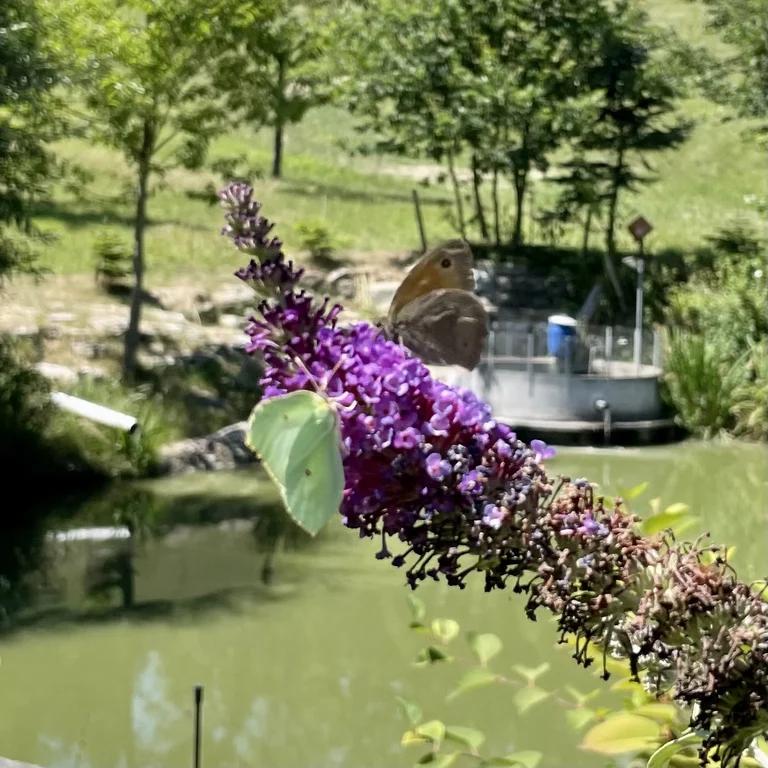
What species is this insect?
Maniola jurtina
